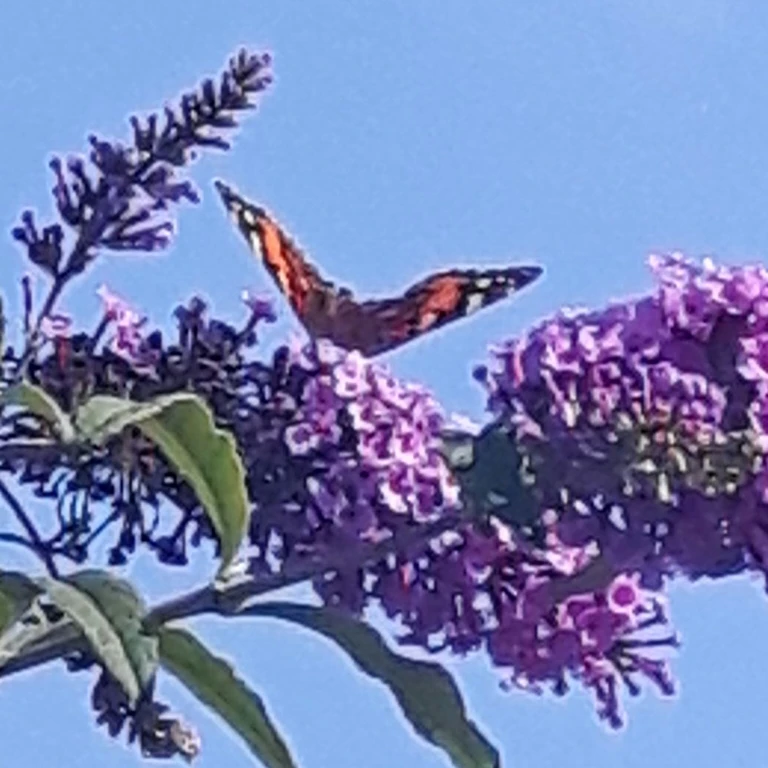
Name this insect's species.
Vanessa cardui
